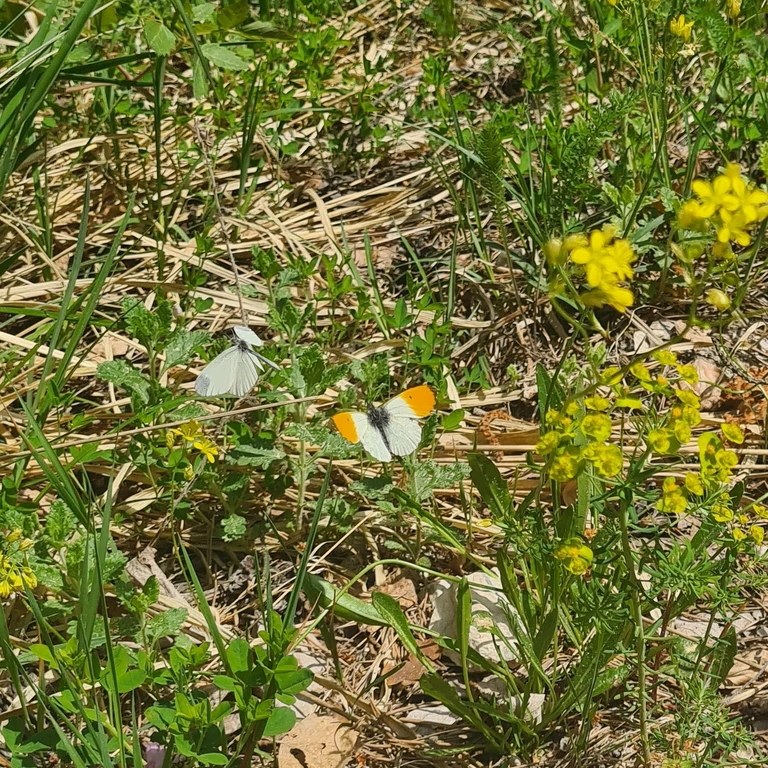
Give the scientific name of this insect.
Anthocharis cardamines
